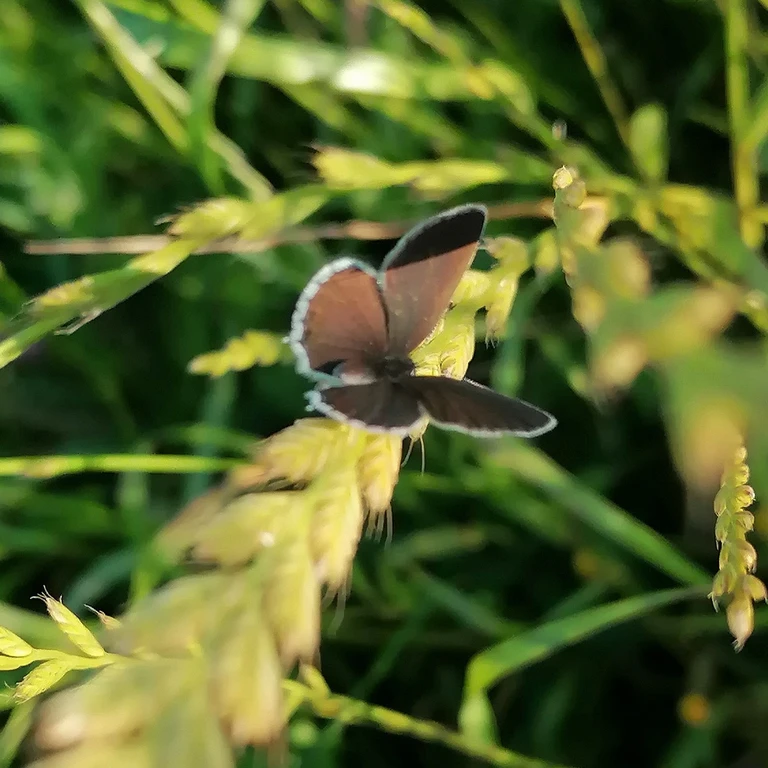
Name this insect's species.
Cupido argiades (also Elkalyce argiades)
